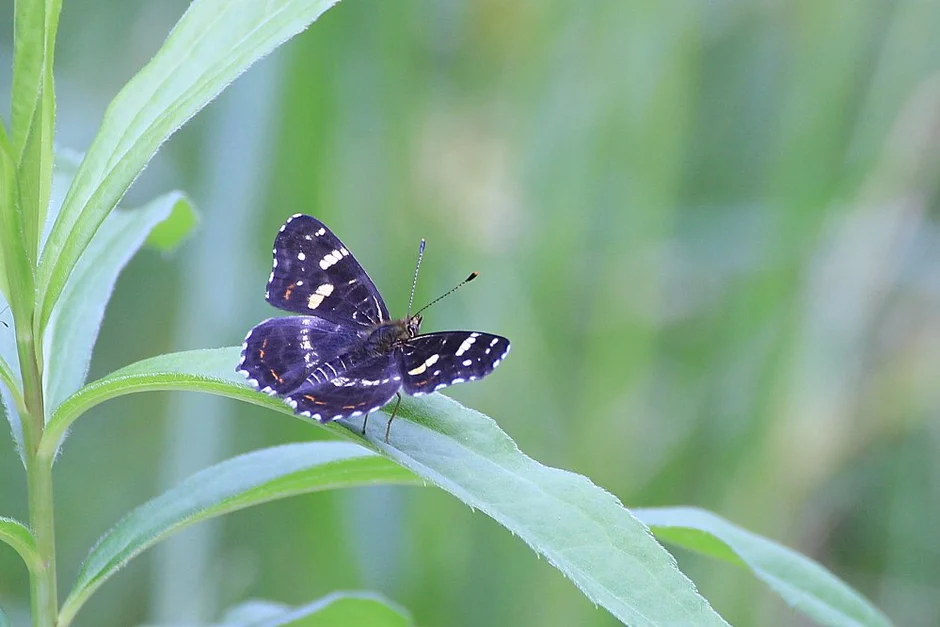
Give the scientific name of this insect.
Araschnia levana
